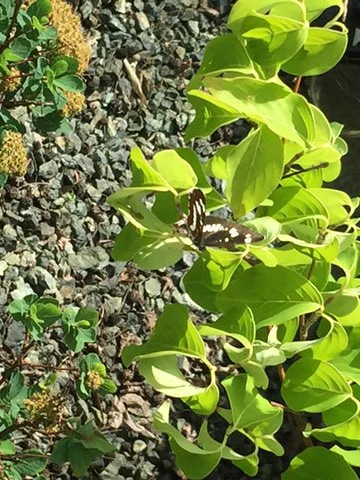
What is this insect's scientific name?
Neptis rivularis
